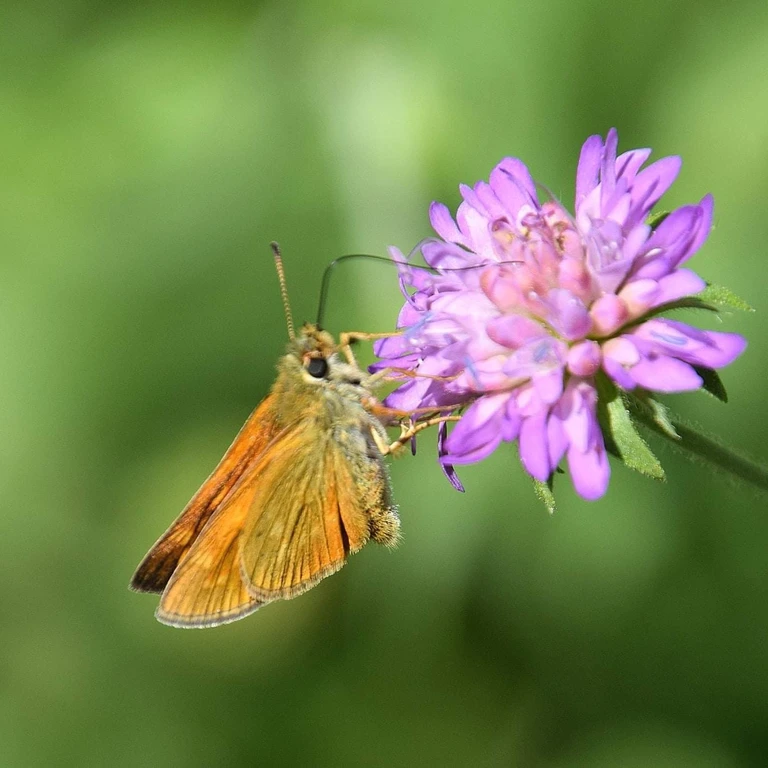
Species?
Ochlodes sylvanus (also Ochlodes venata)
